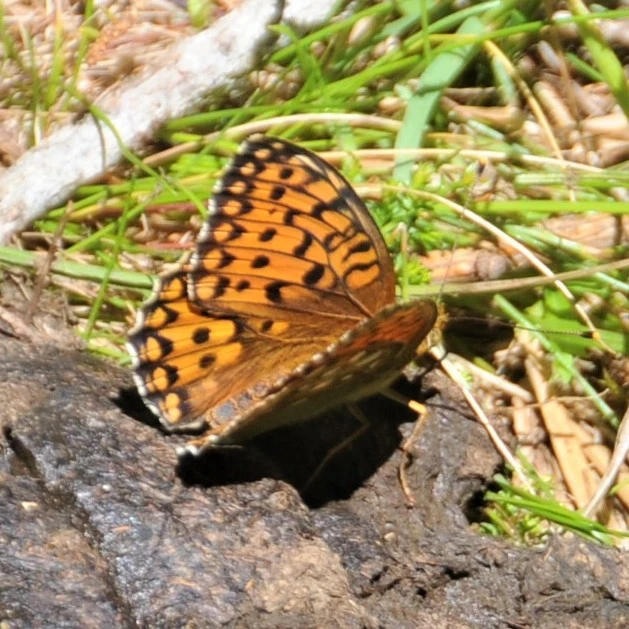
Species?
Speyeria aglaja
